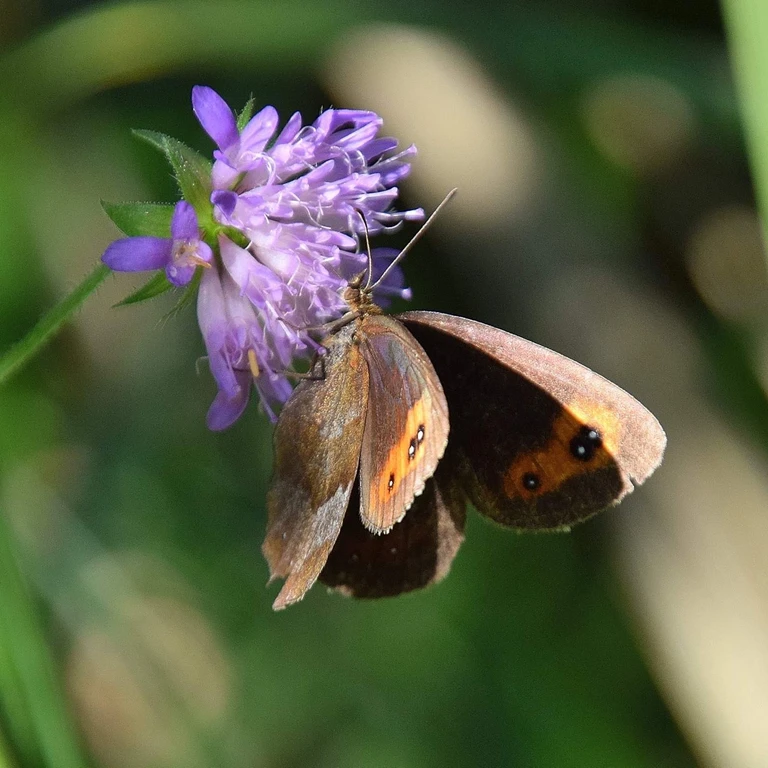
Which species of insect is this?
Erebia aethiops
